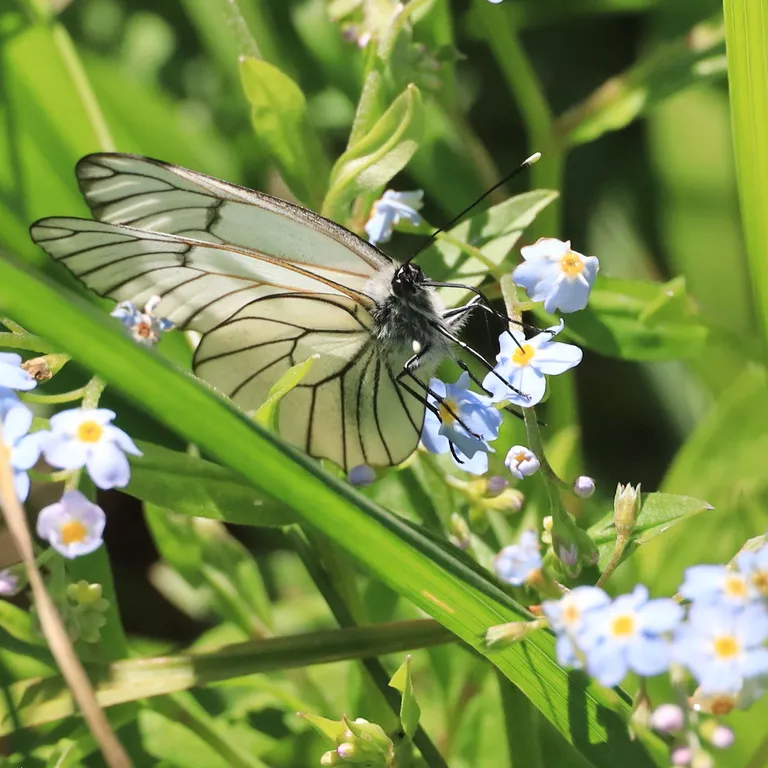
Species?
Aporia crataegi
